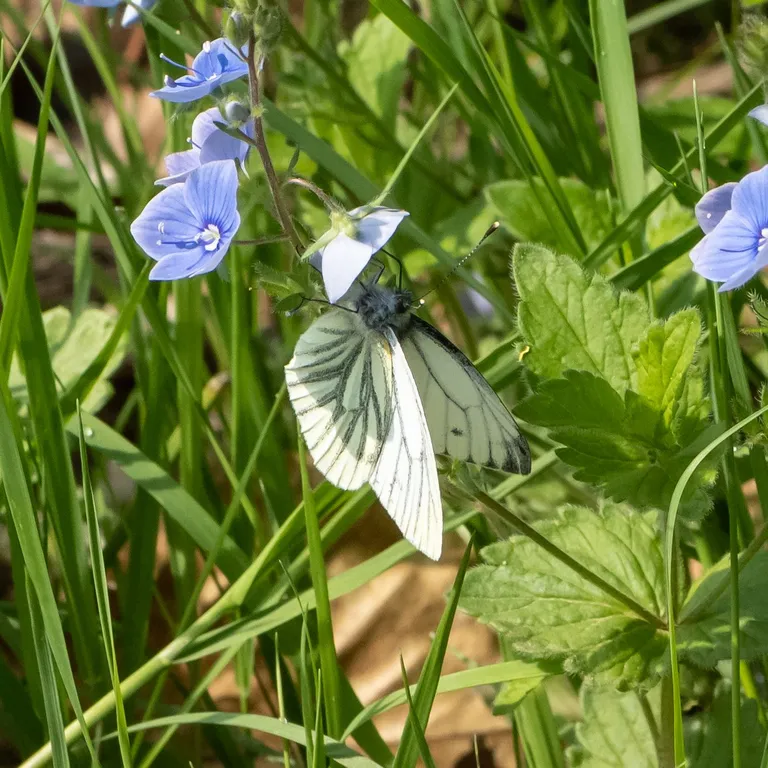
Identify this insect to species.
Pieris napi
